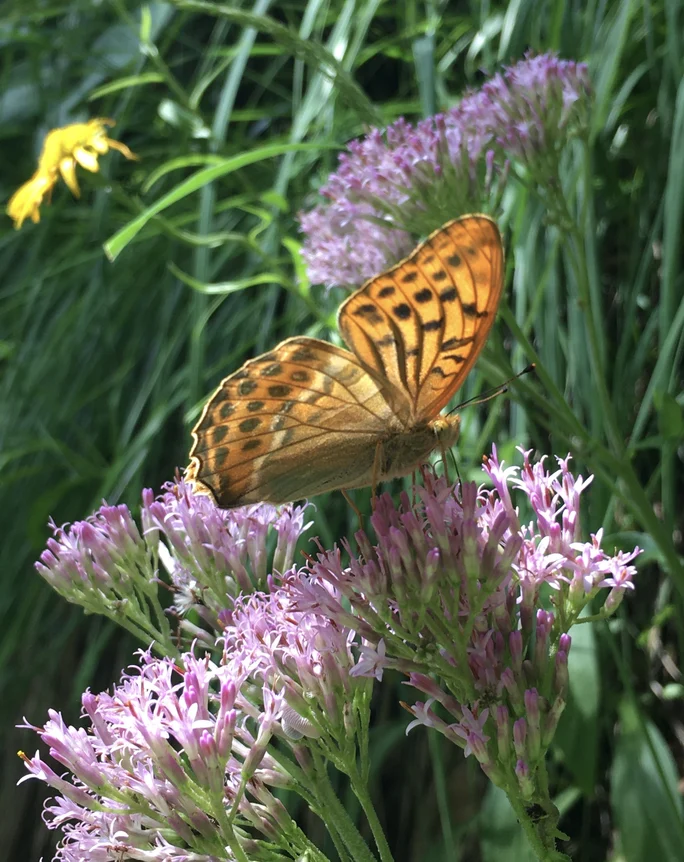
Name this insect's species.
Argynnis paphia
